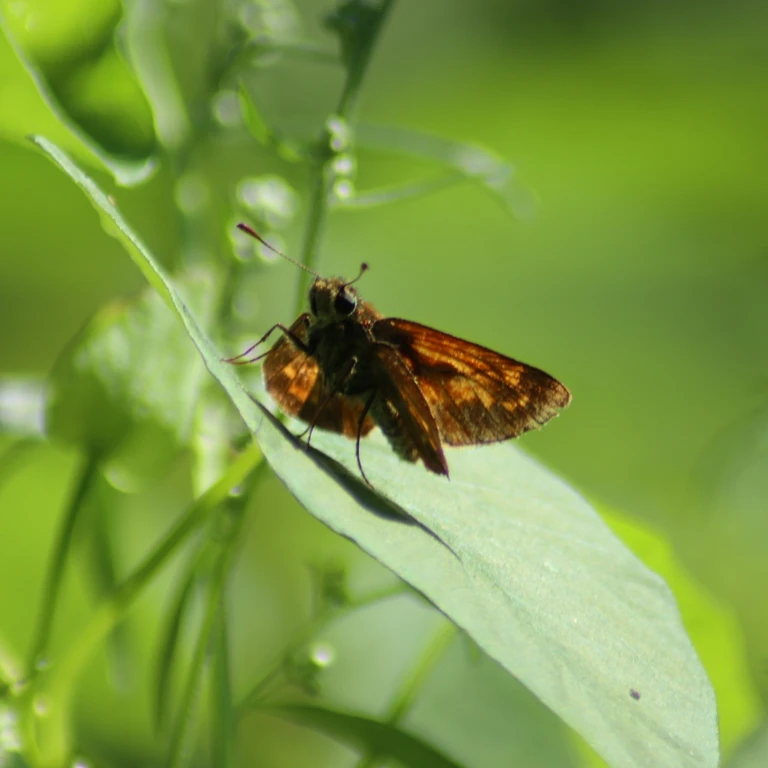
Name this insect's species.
Ochlodes sylvanus (also Ochlodes venata)
